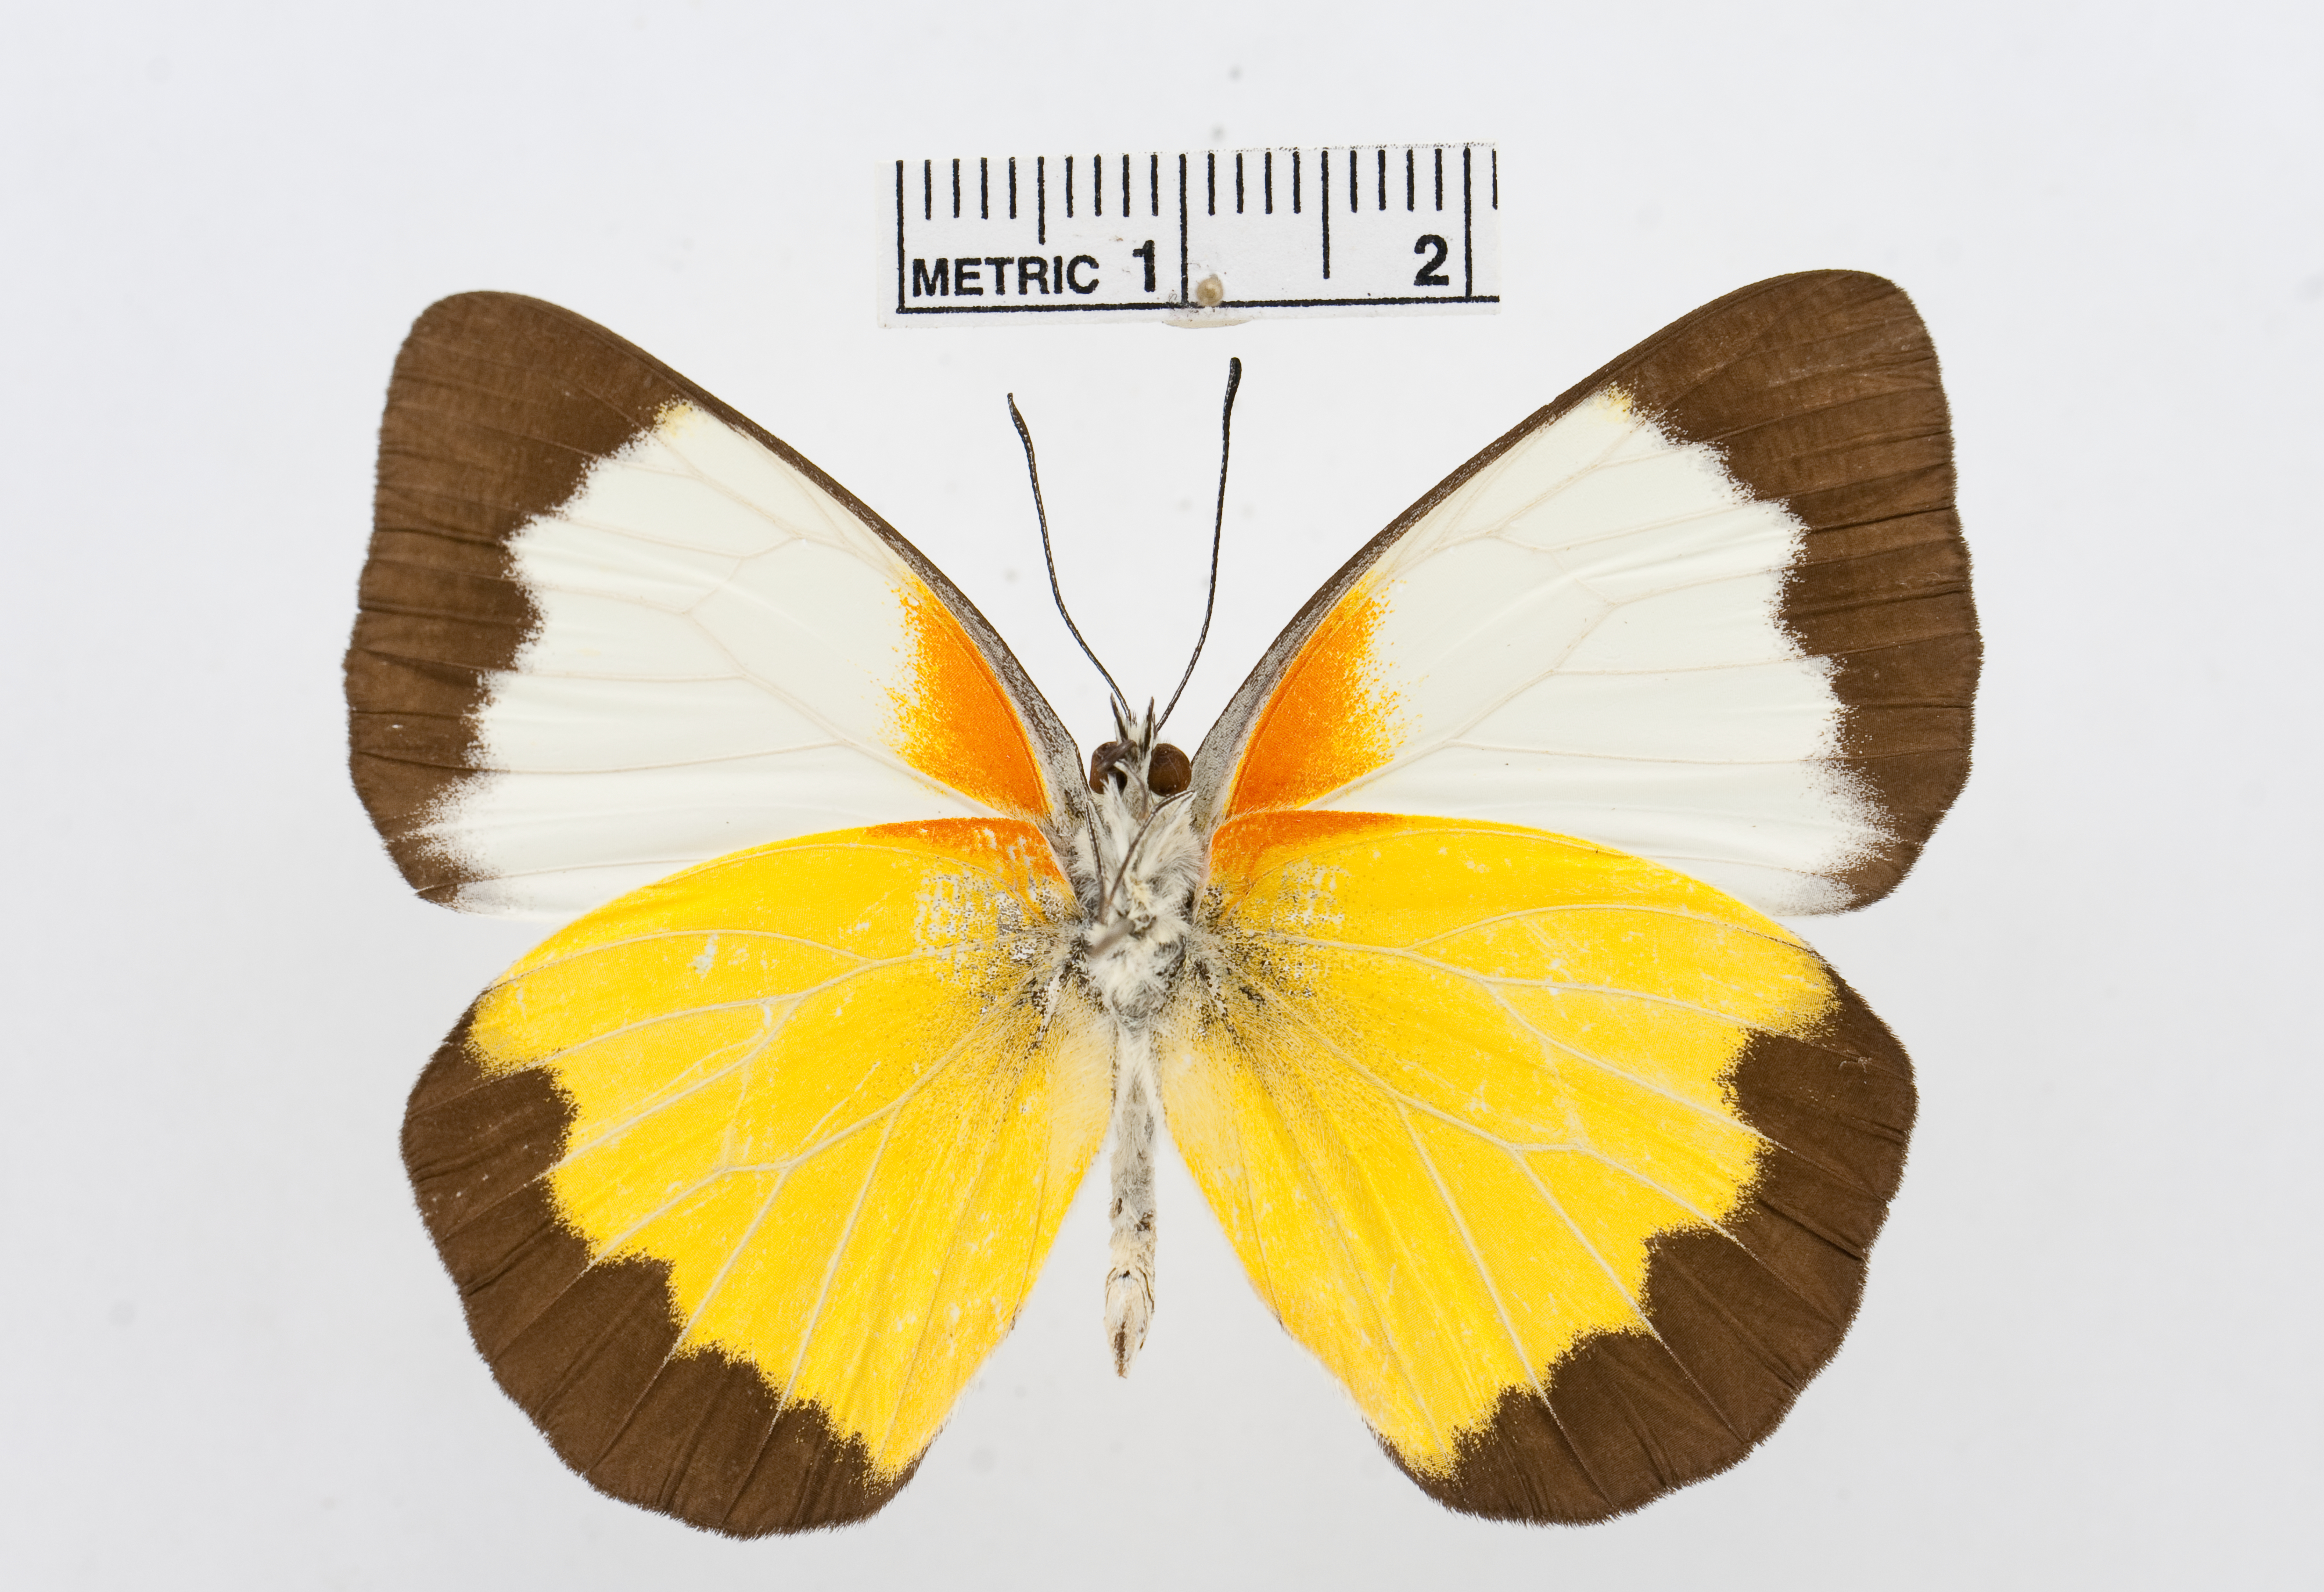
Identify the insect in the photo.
Belenois helcida
